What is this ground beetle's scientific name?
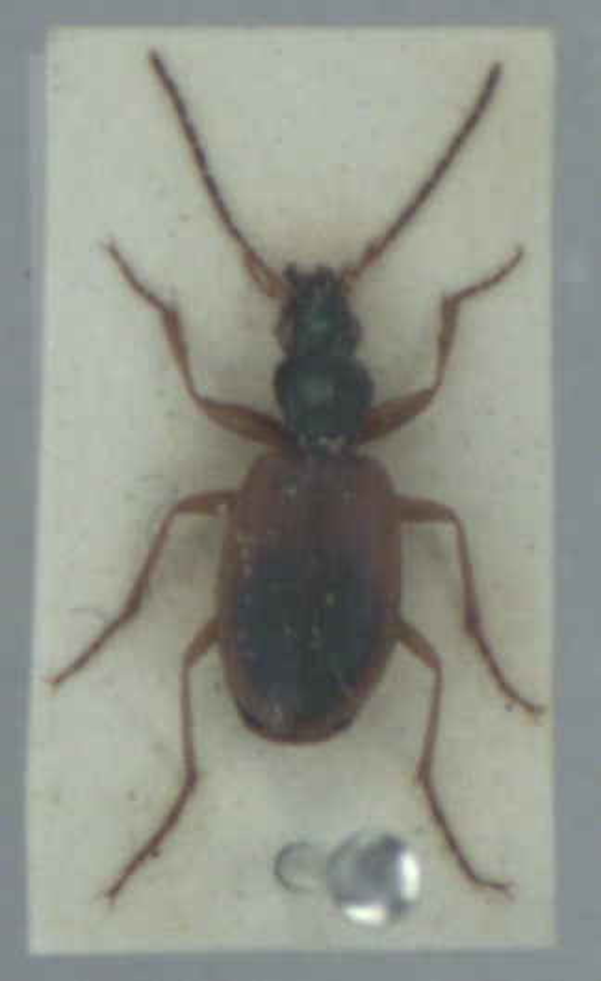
Anchomenus dorsalis
